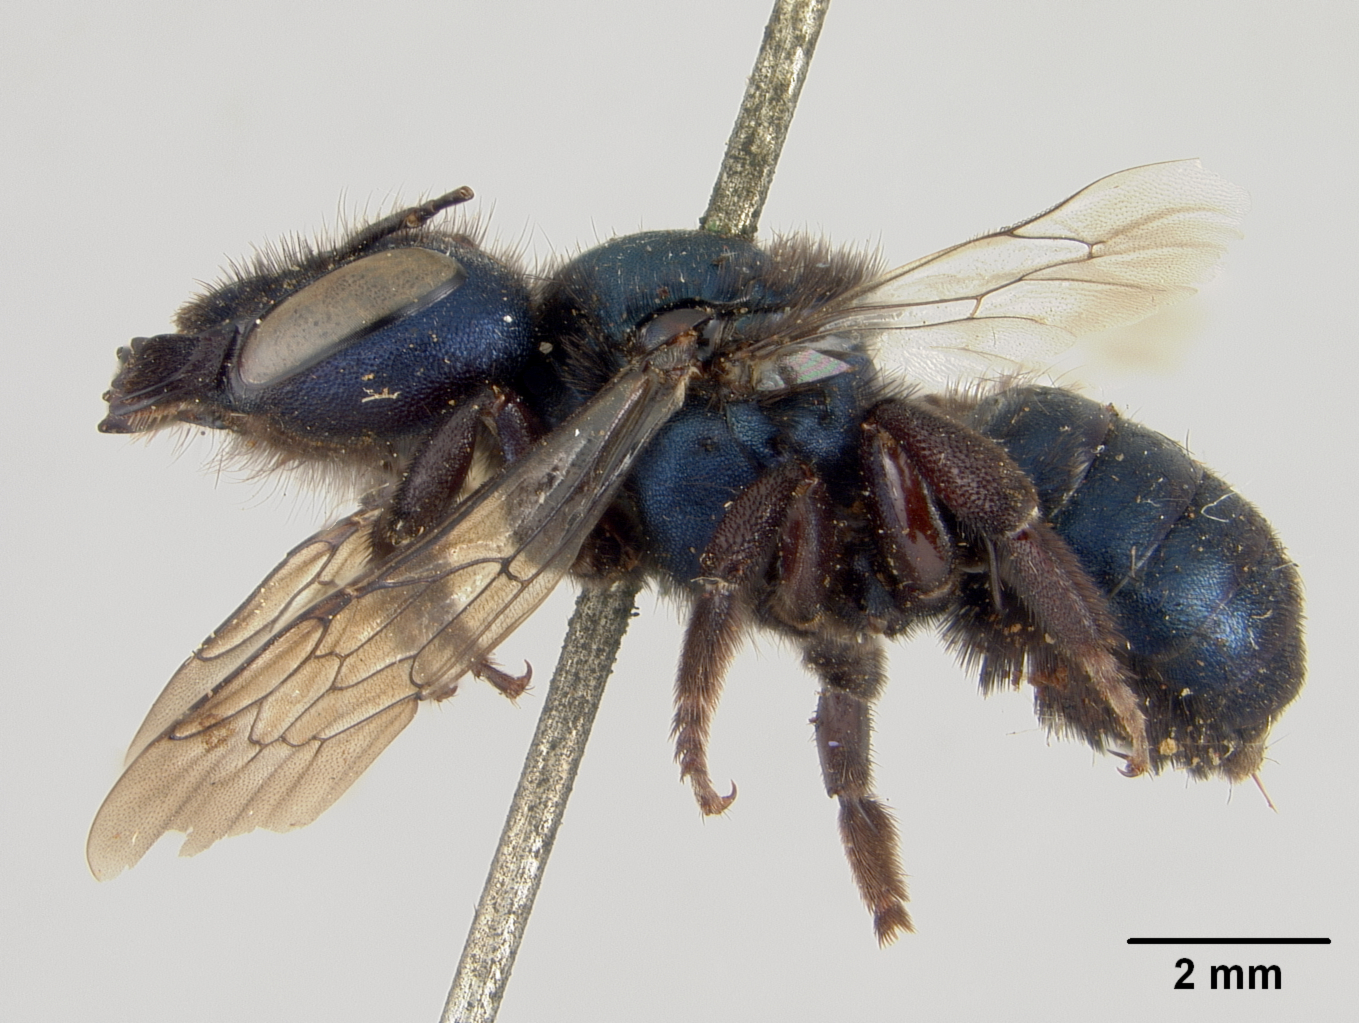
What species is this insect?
Osmia putata
